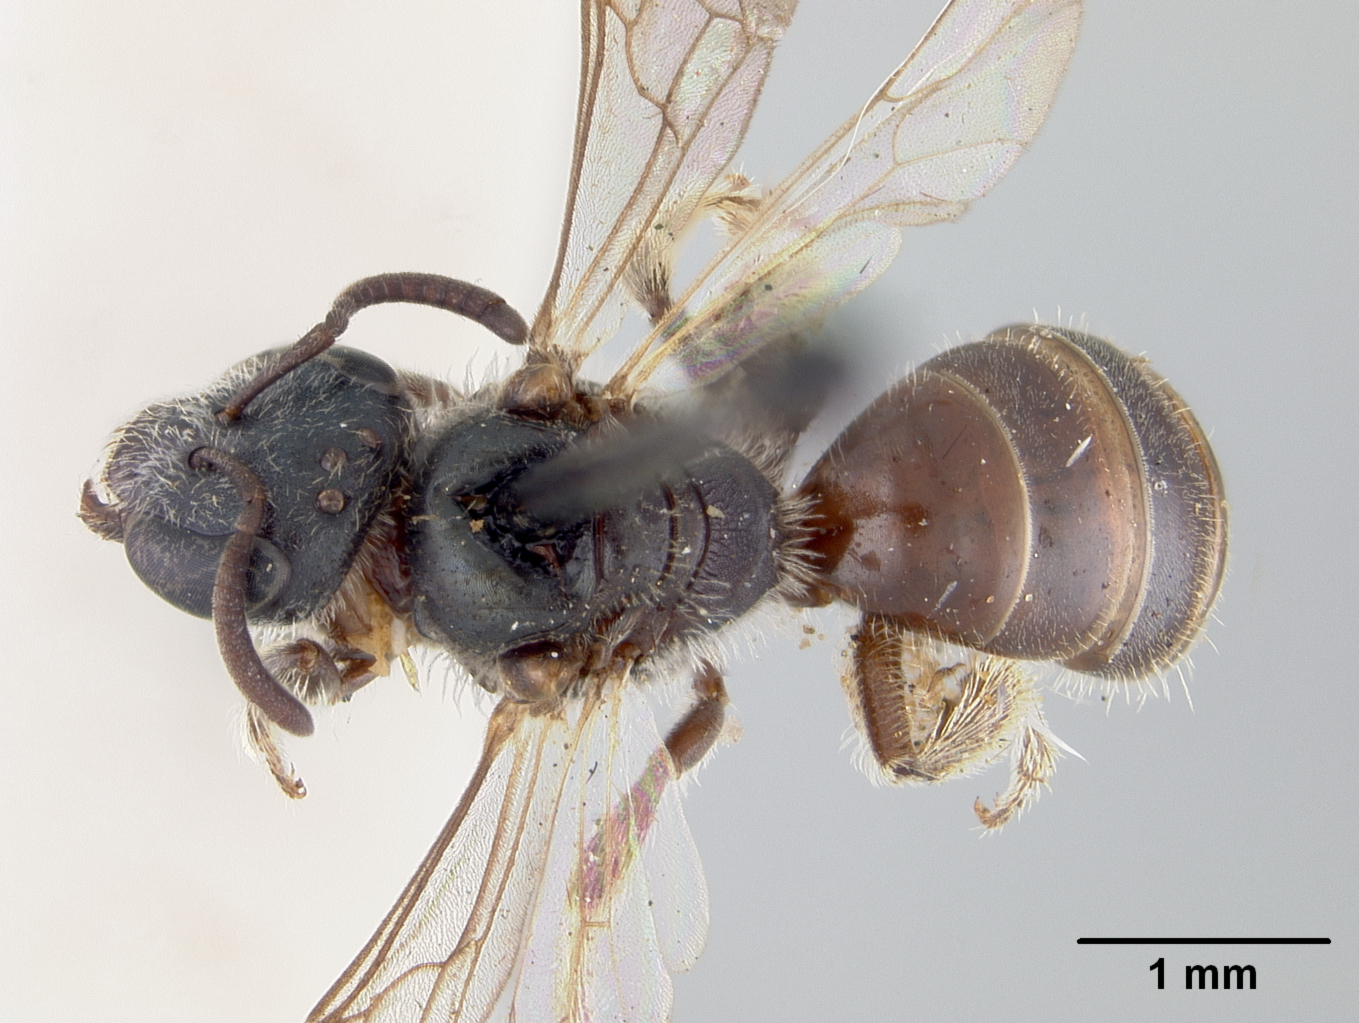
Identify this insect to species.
Halictus burnupi
